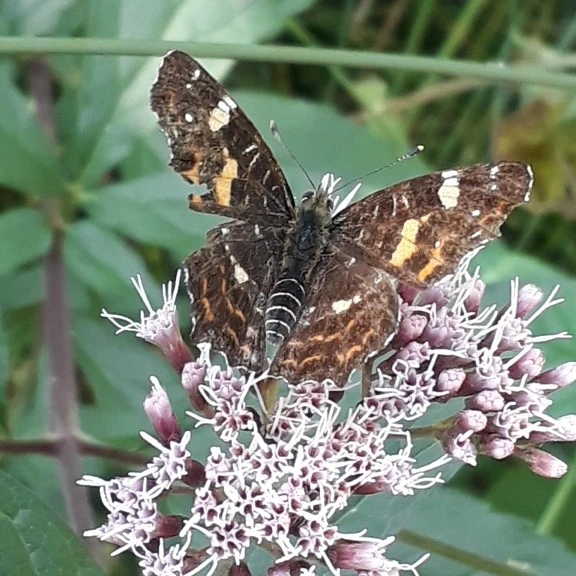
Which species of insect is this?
Araschnia levana
